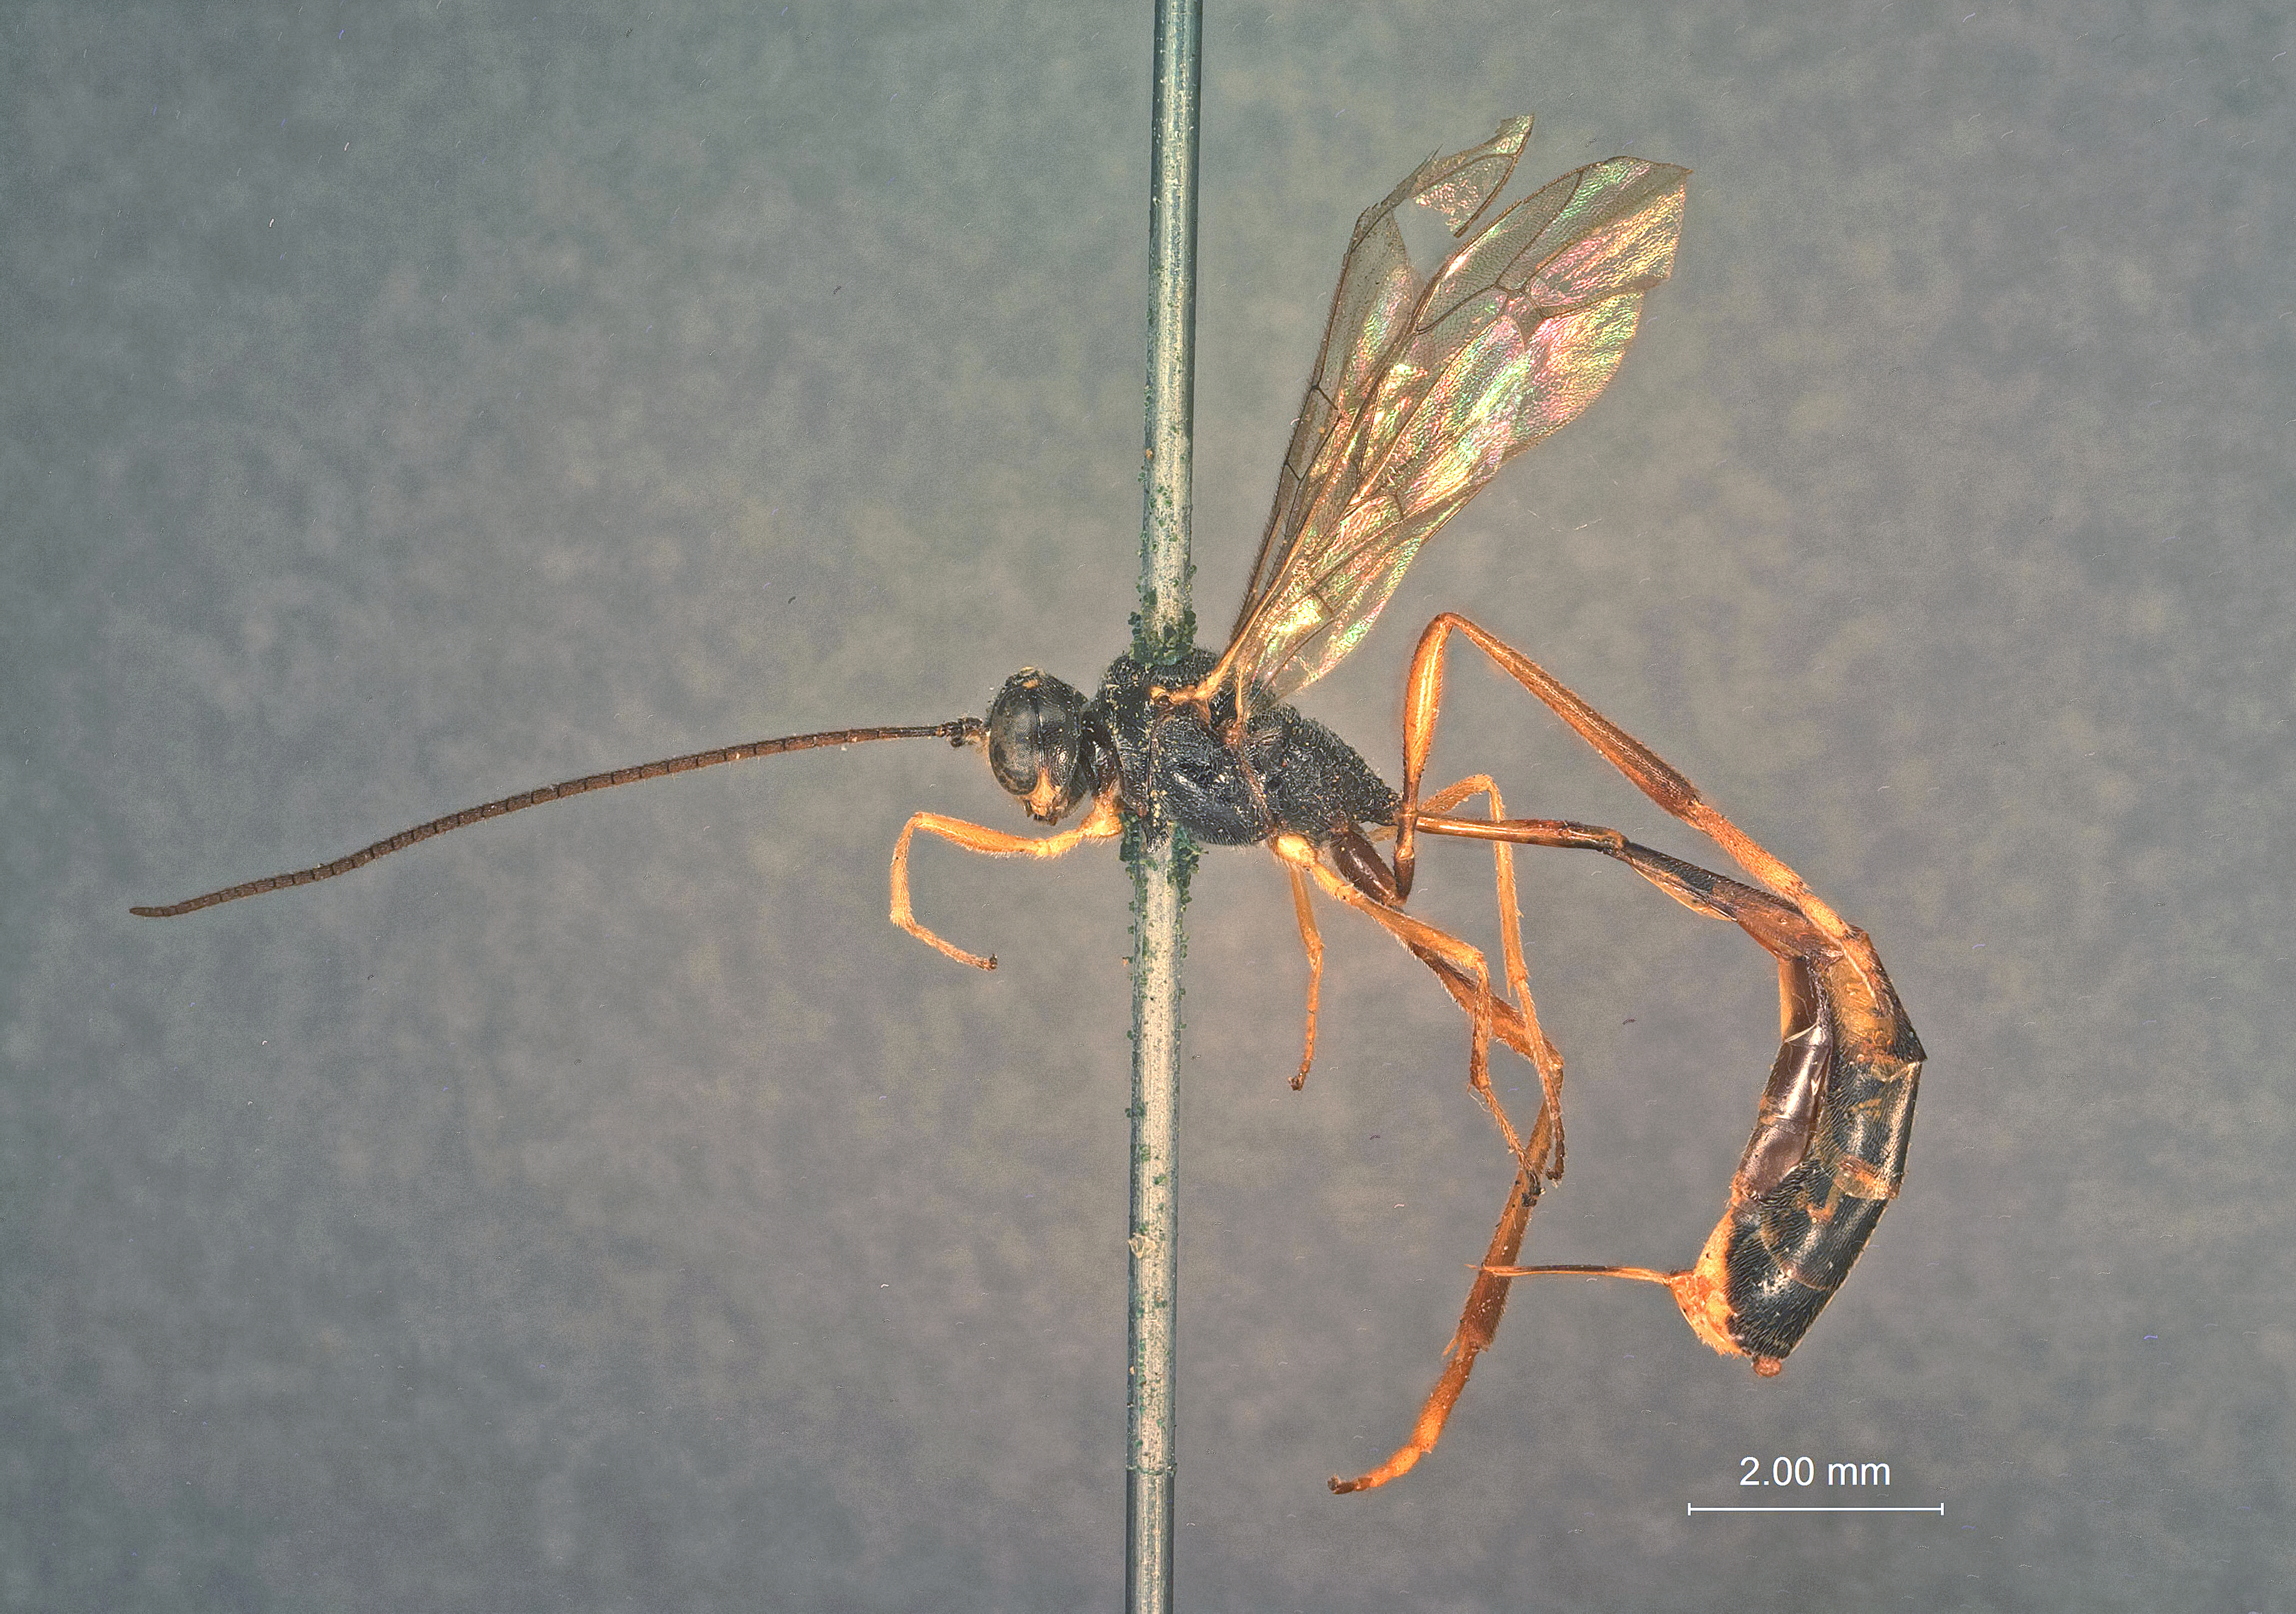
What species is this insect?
Agrypon boreale
